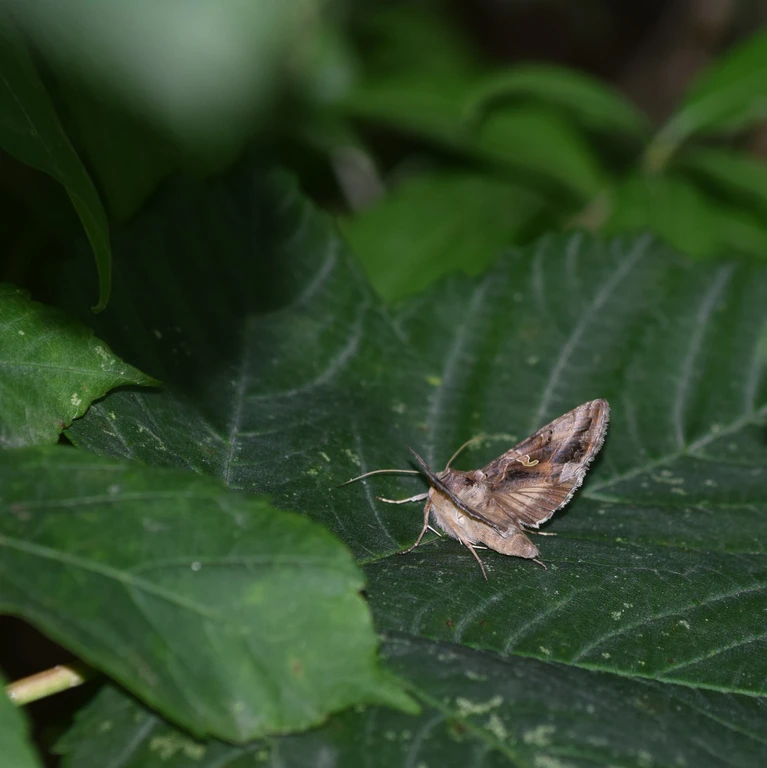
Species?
Autographa gamma
